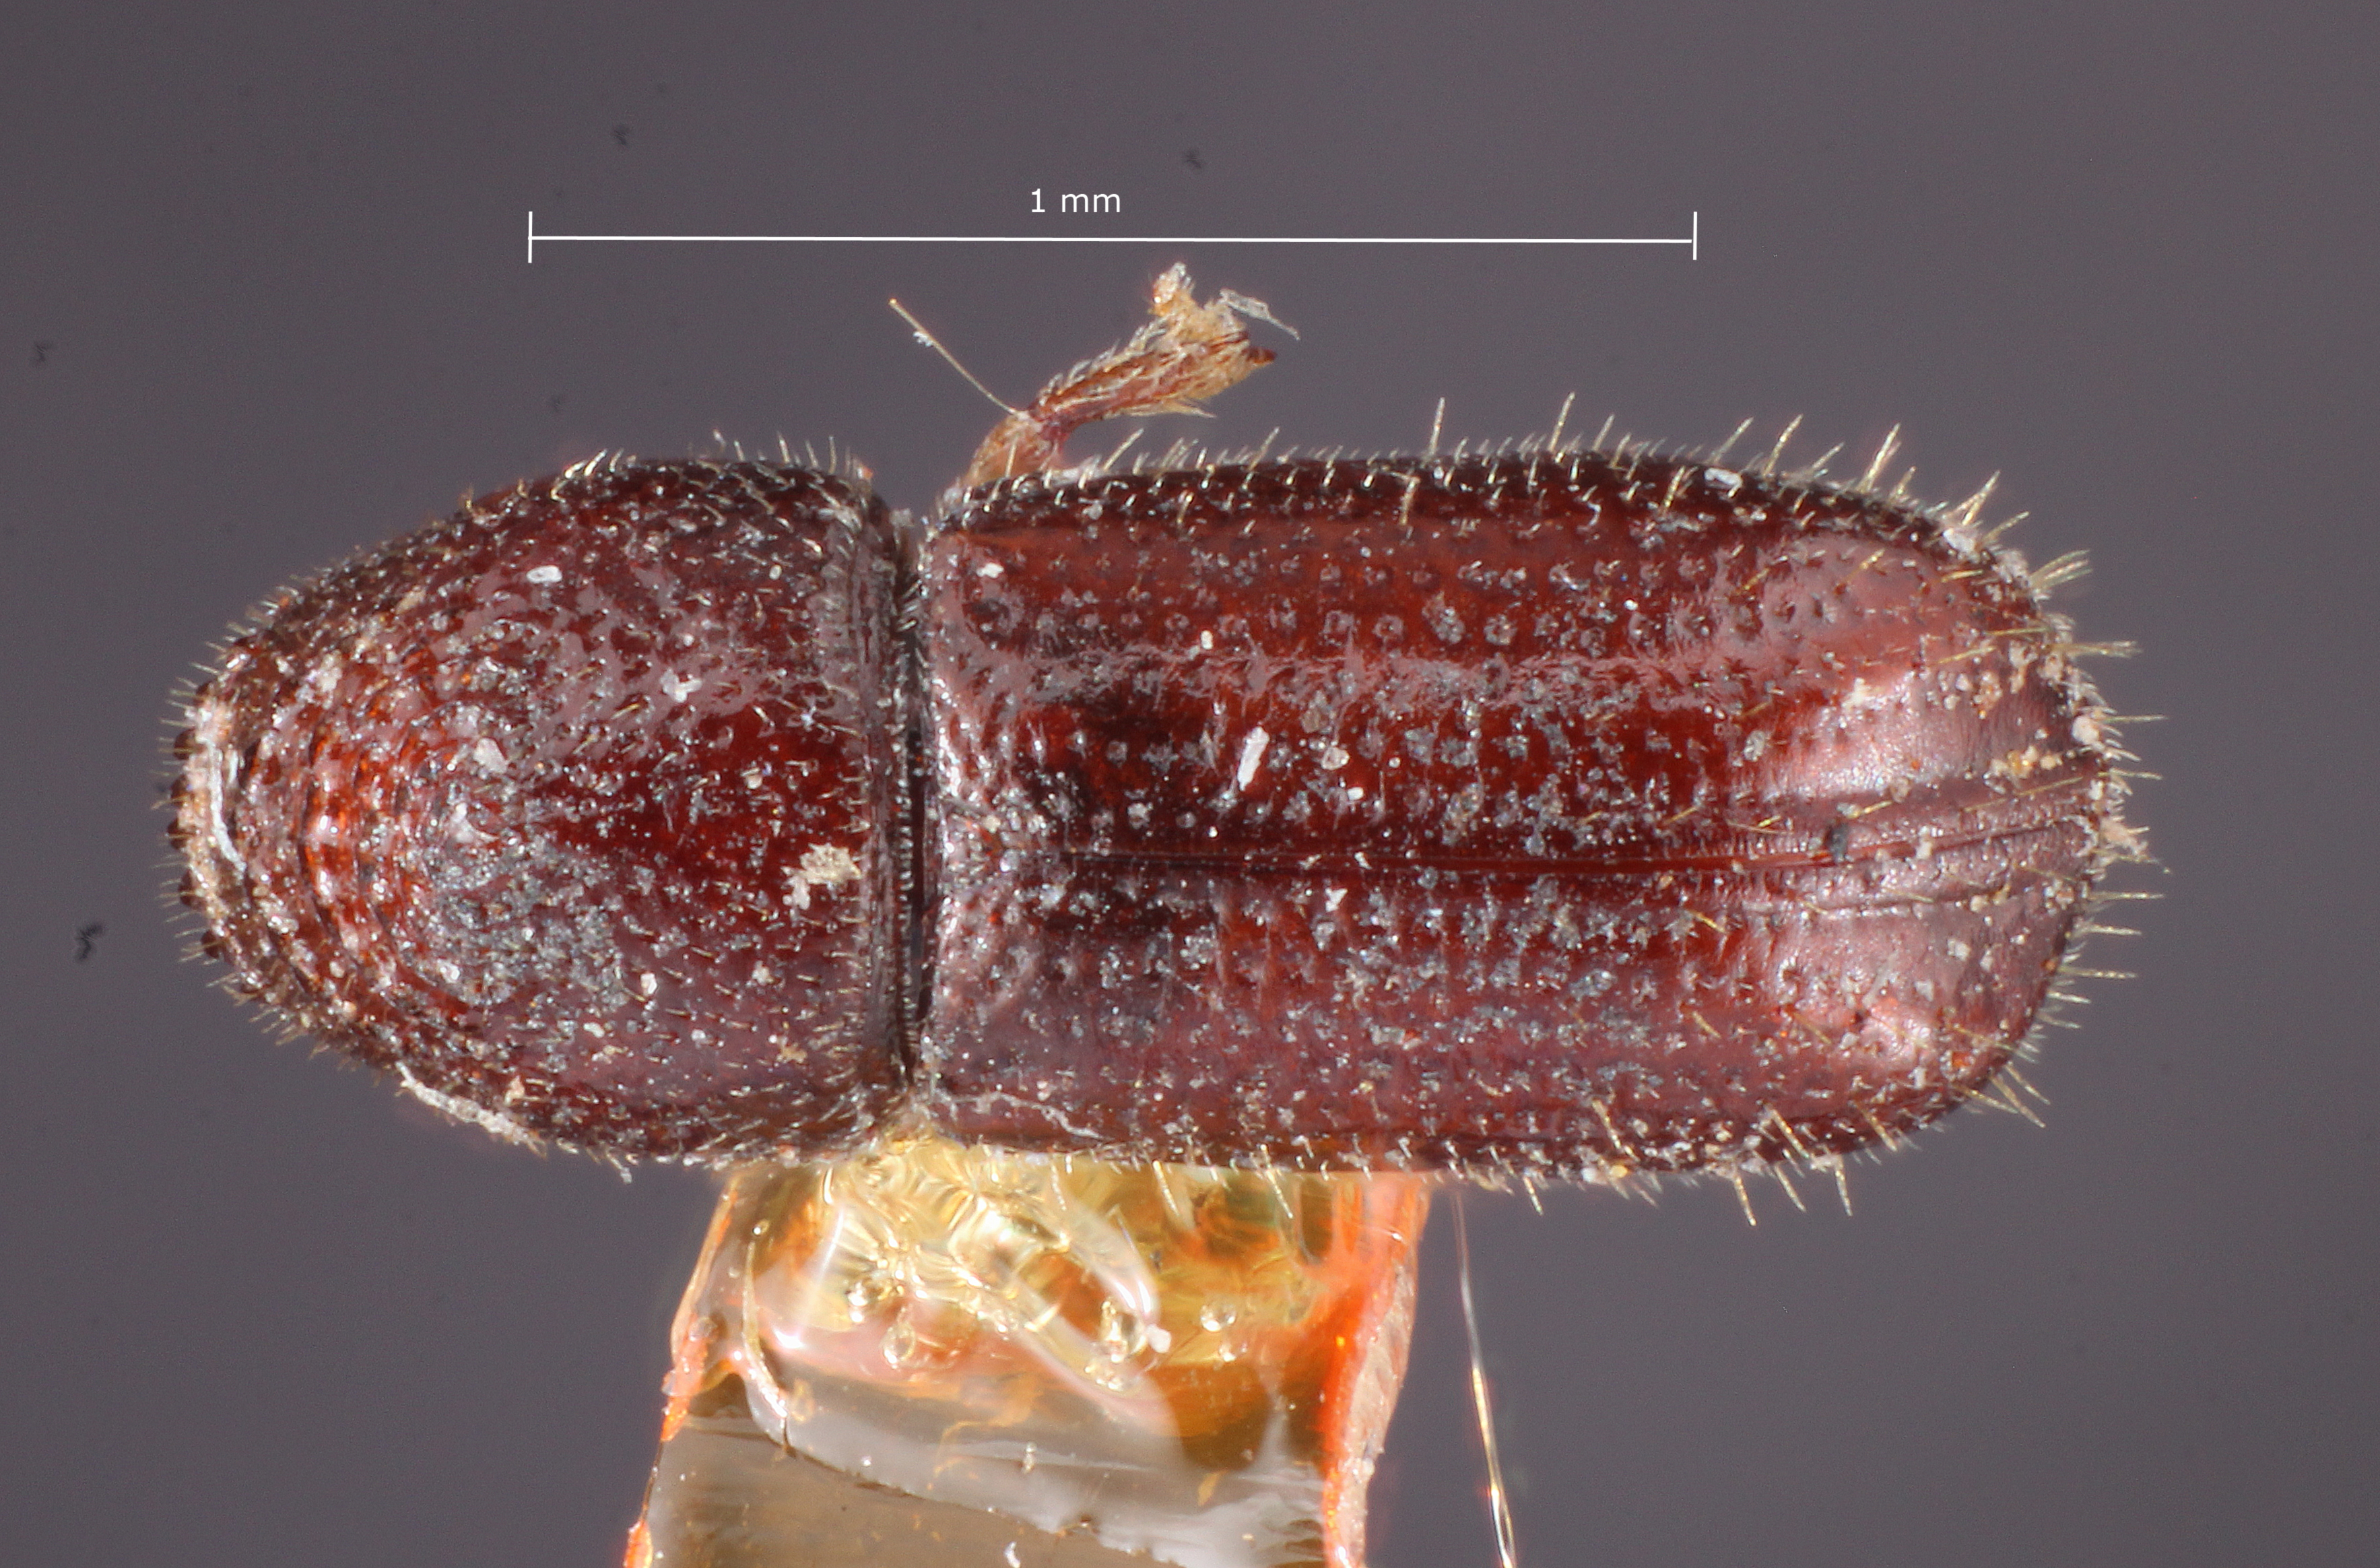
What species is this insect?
Pityophthorus barberi
